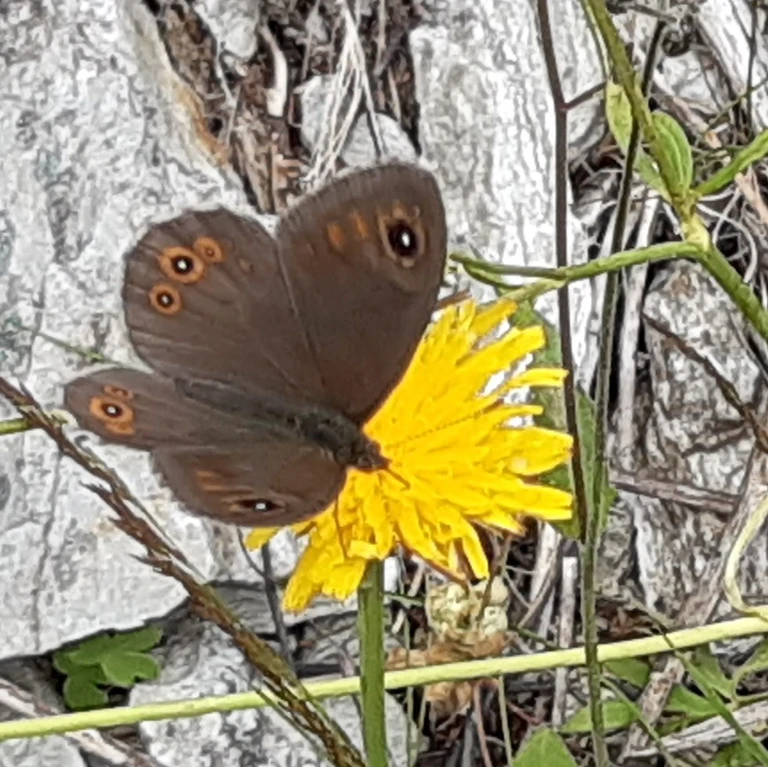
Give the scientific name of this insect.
Lasiommata maera (also Pararge maera)
